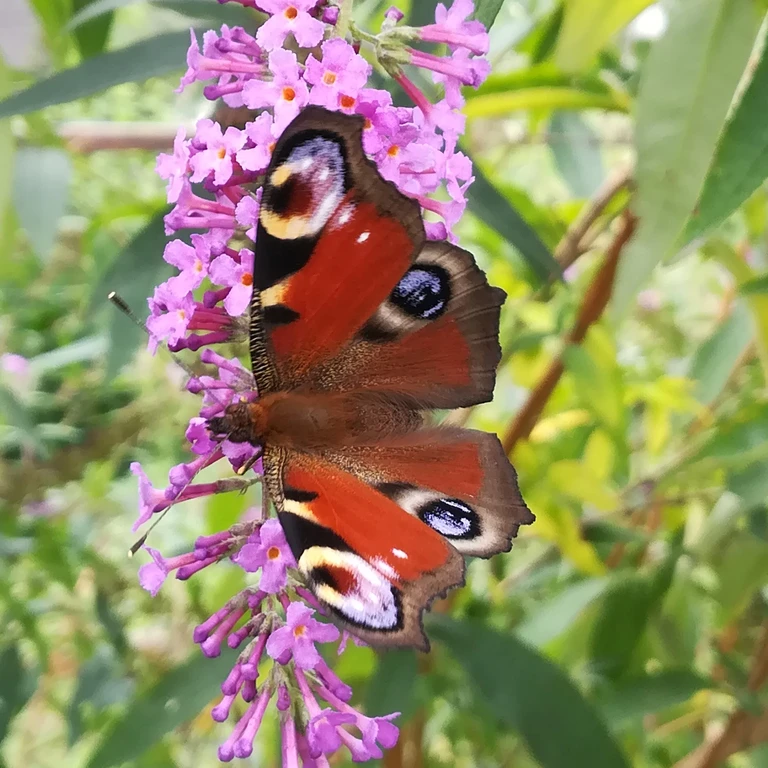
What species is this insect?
Aglais io
